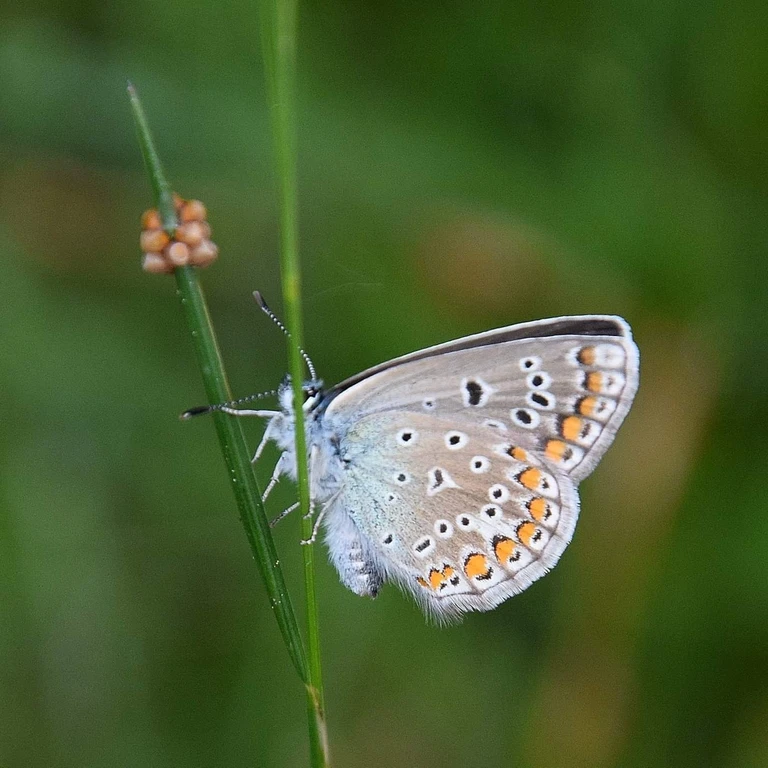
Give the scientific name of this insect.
Polyommatus icarus
